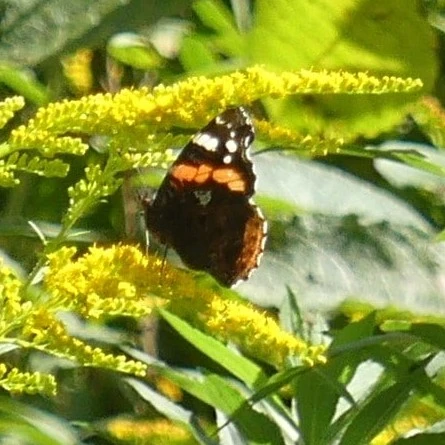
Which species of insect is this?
Vanessa atalanta
